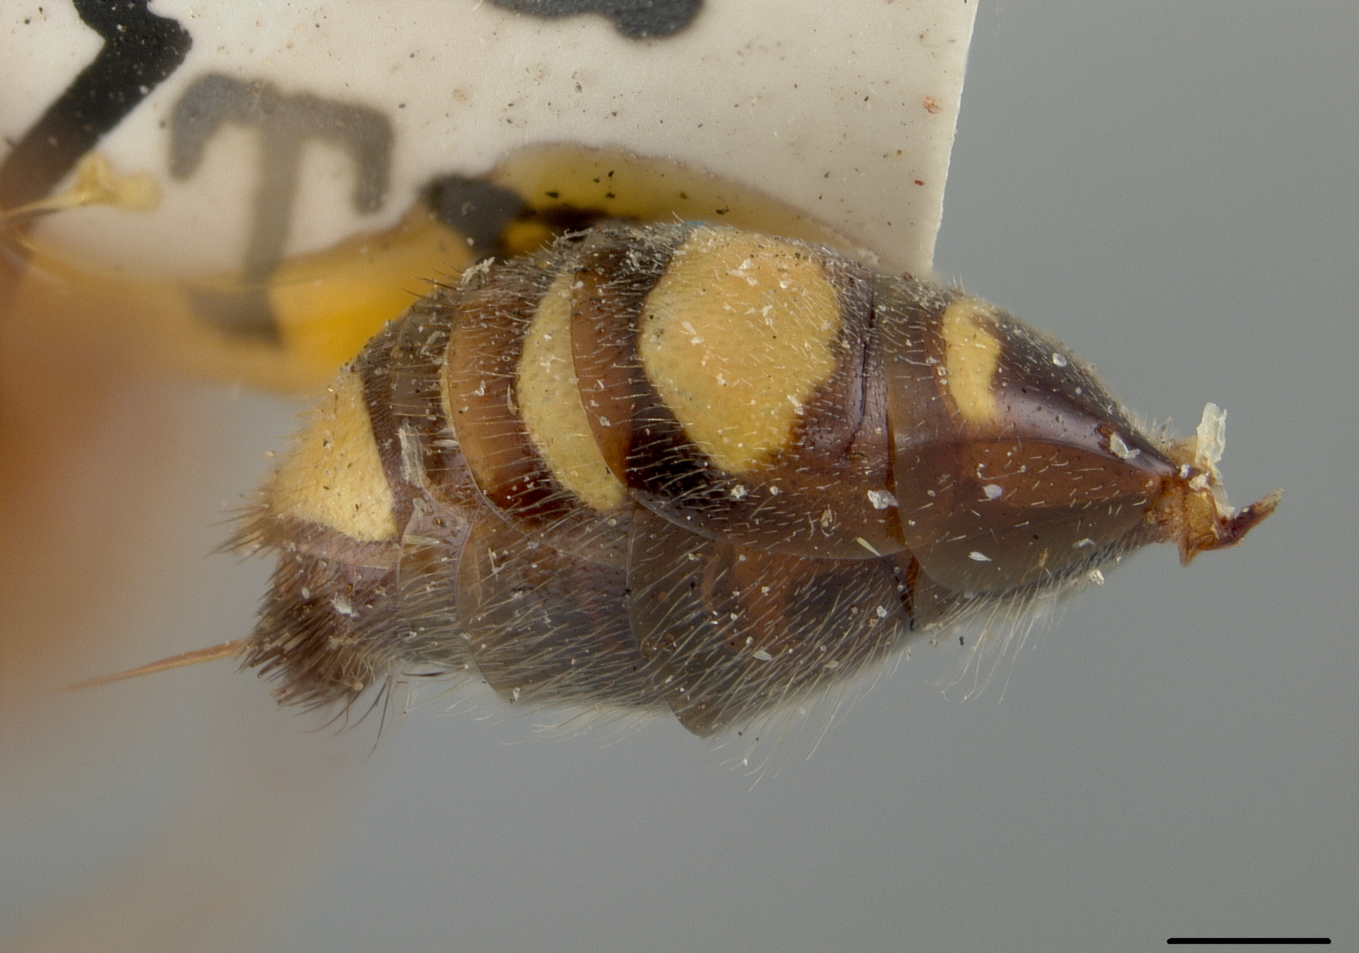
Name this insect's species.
Nomada mitchelli
